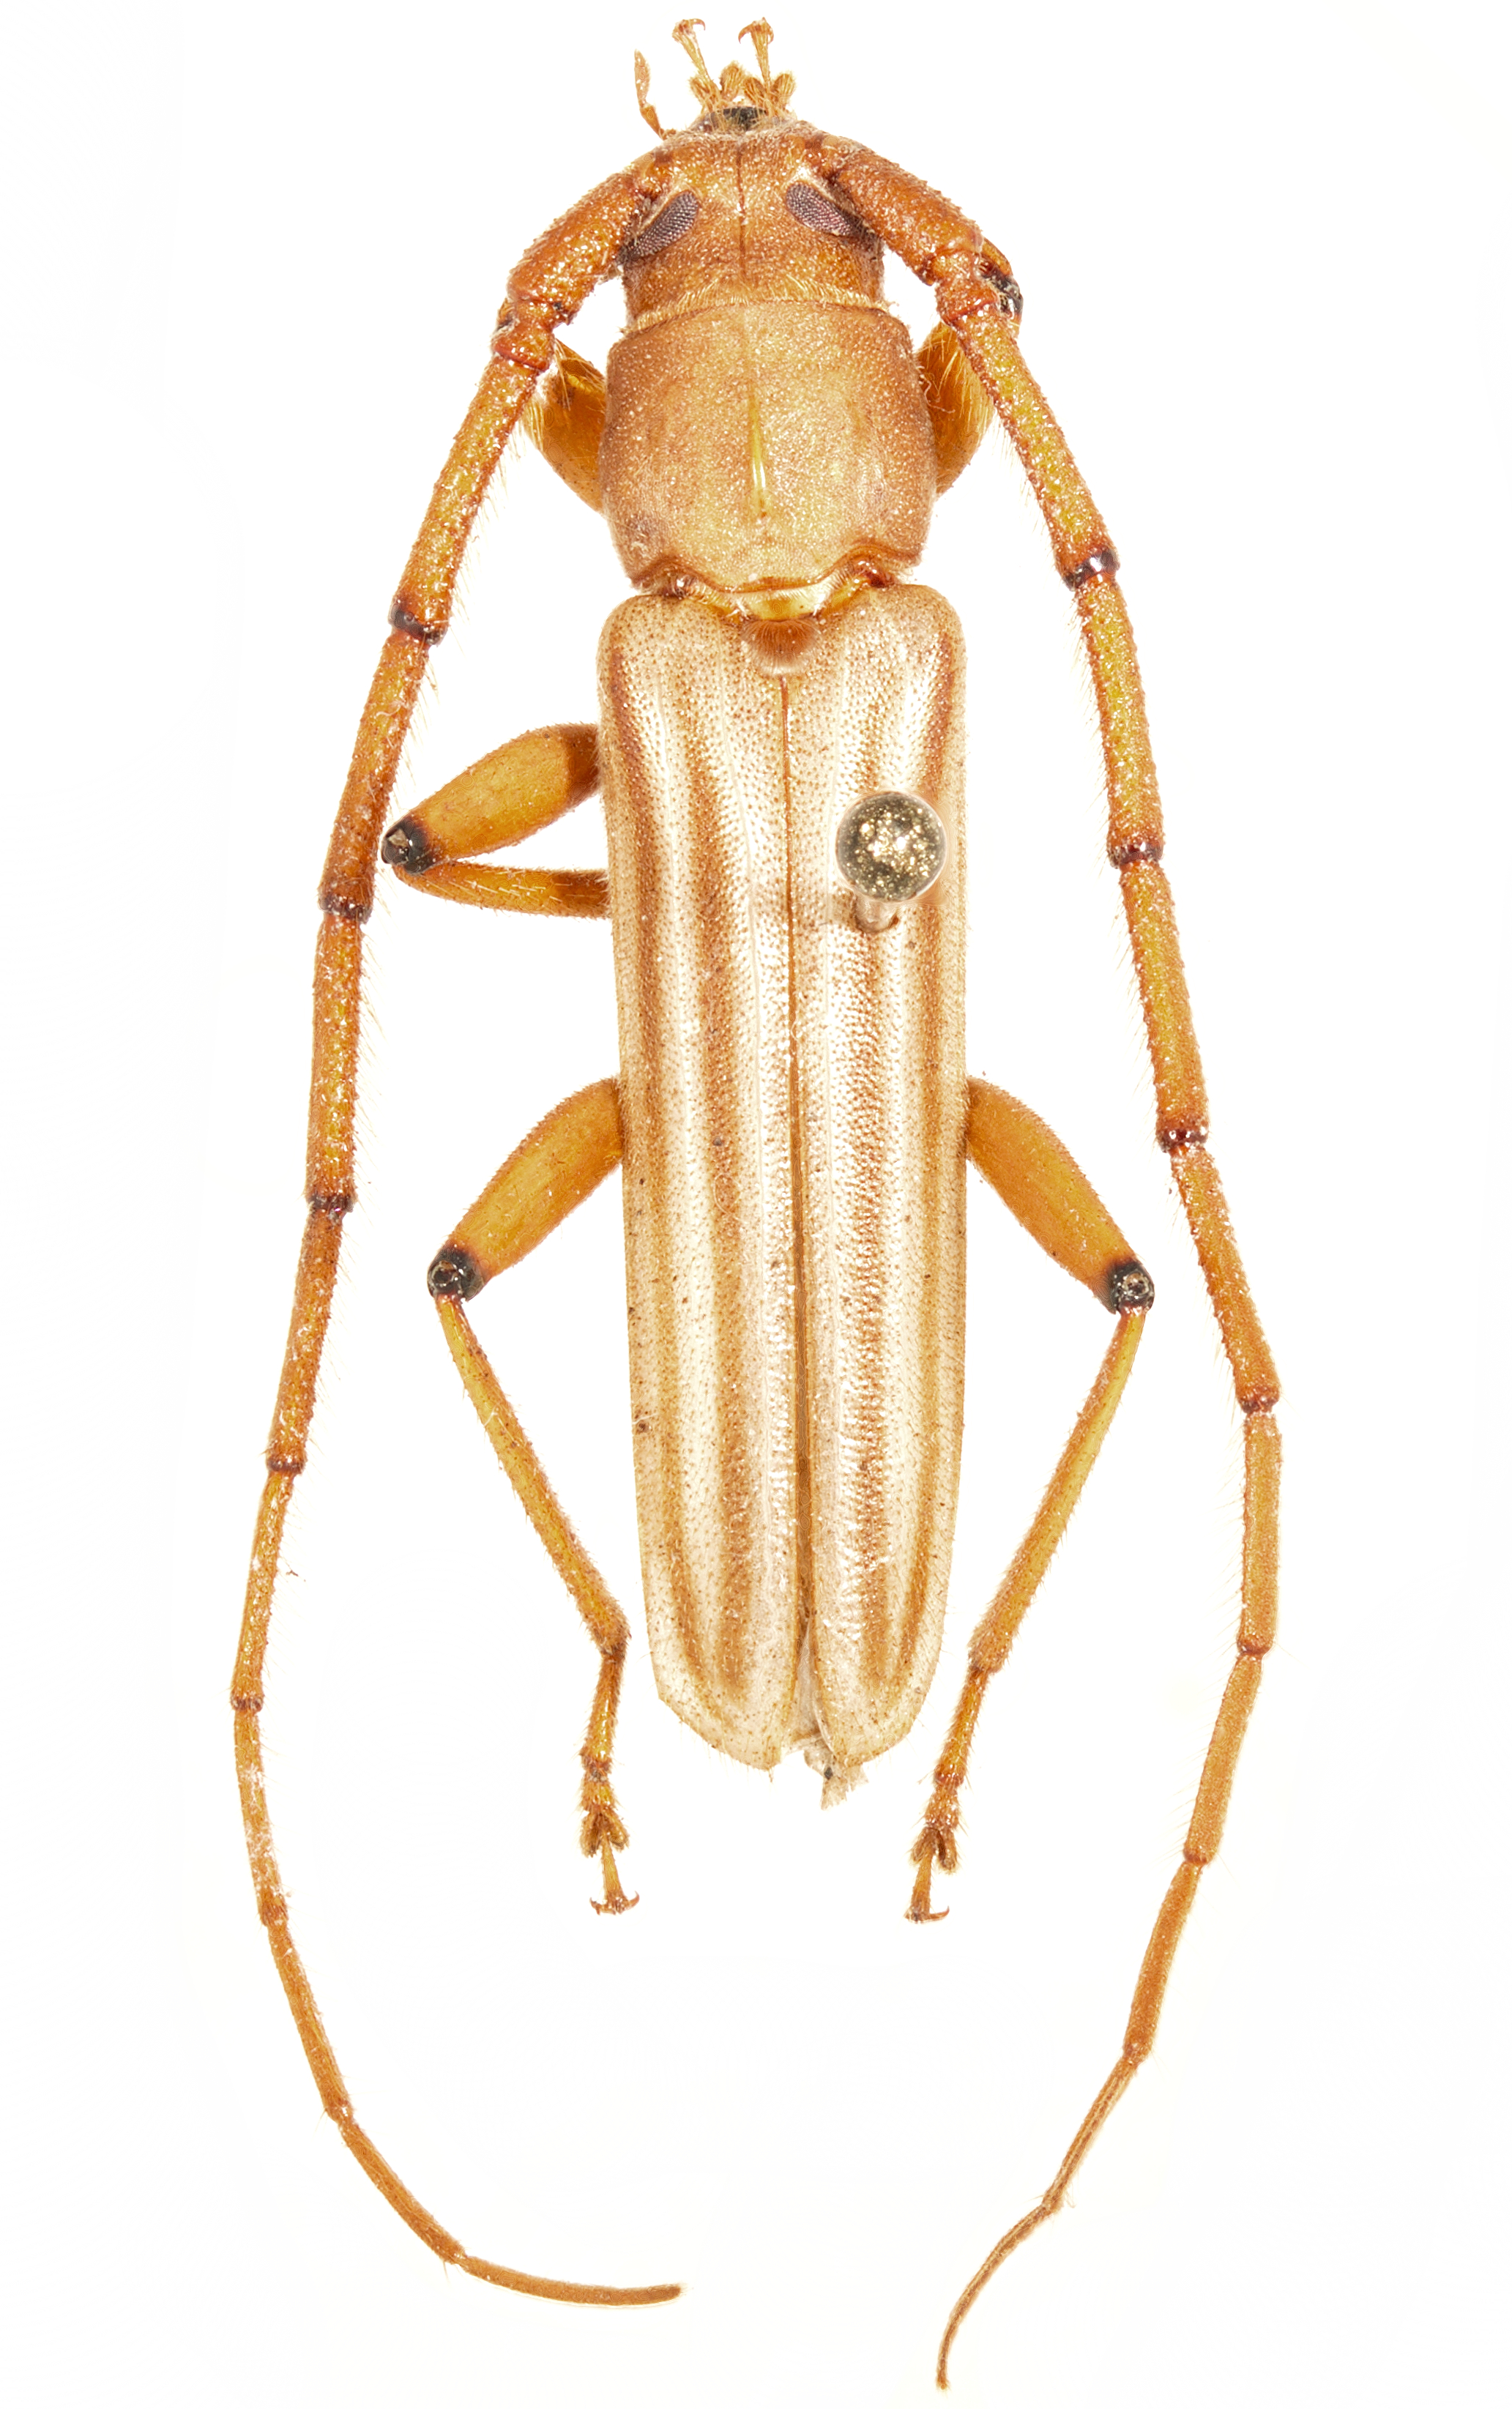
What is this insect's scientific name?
Malacopterus tenellus
